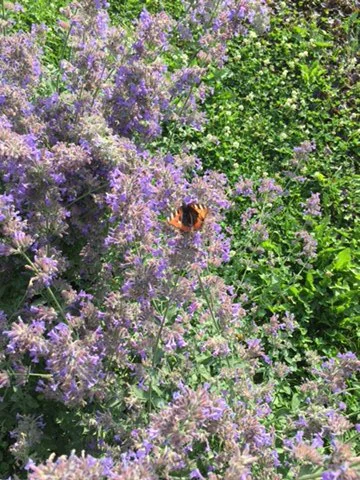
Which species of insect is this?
Aglais urticae
